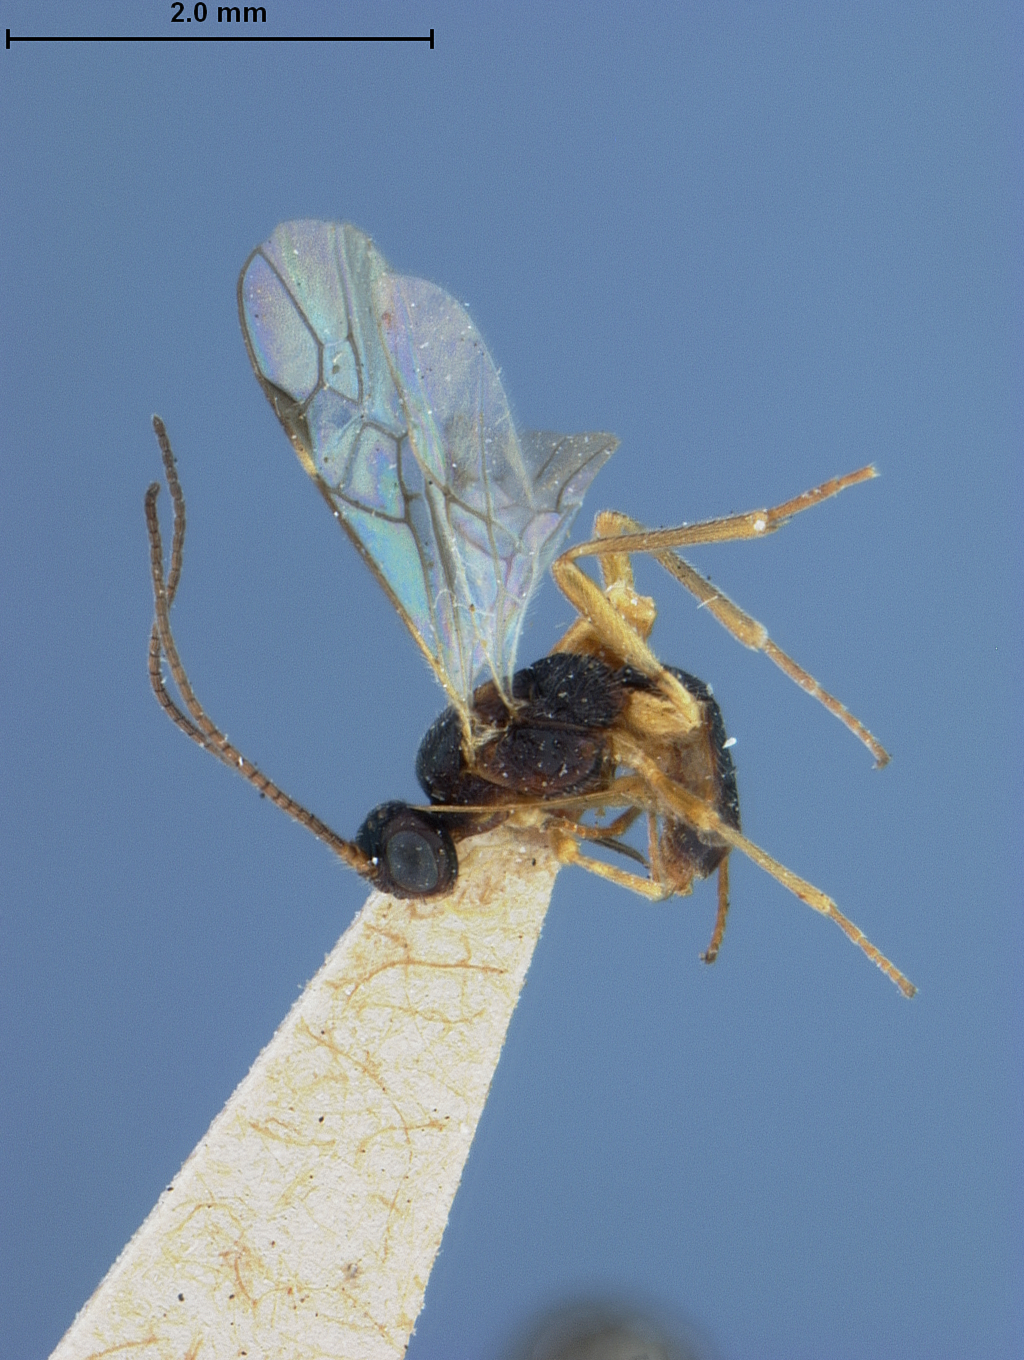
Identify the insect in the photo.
Rogas mellipes
